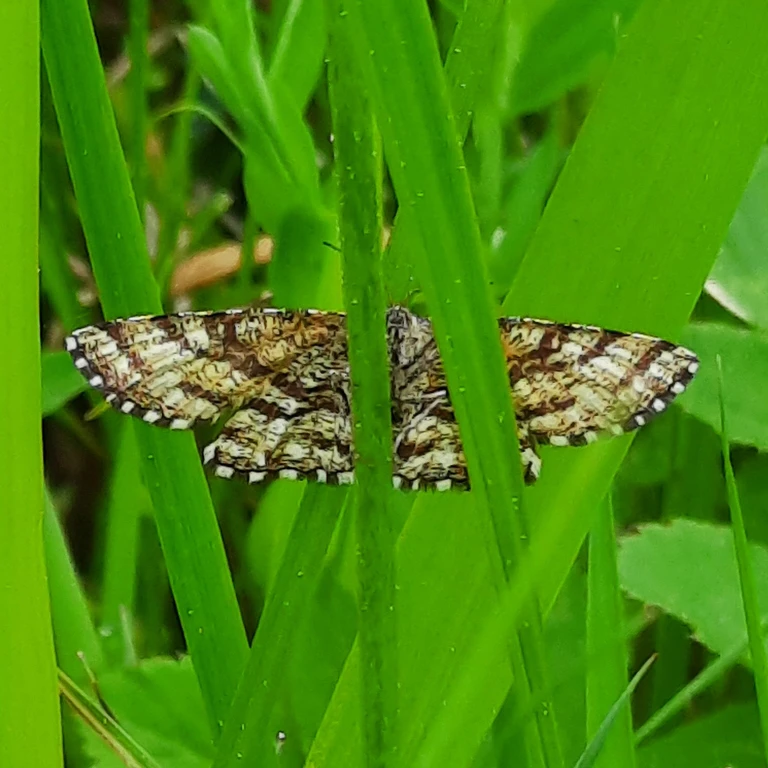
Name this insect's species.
Ematurga atomaria
